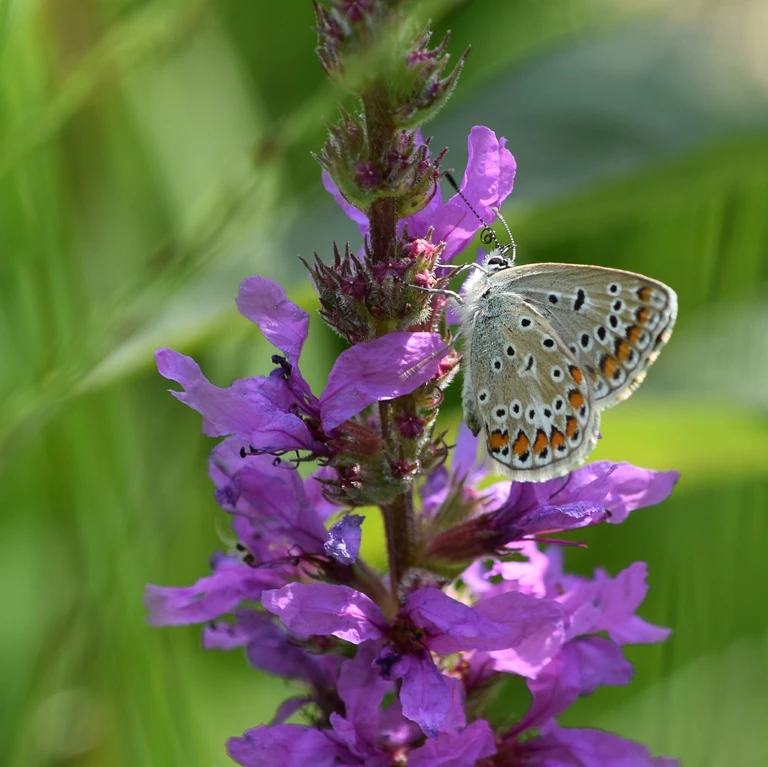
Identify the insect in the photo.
Aricia agestis/artaxerxes
